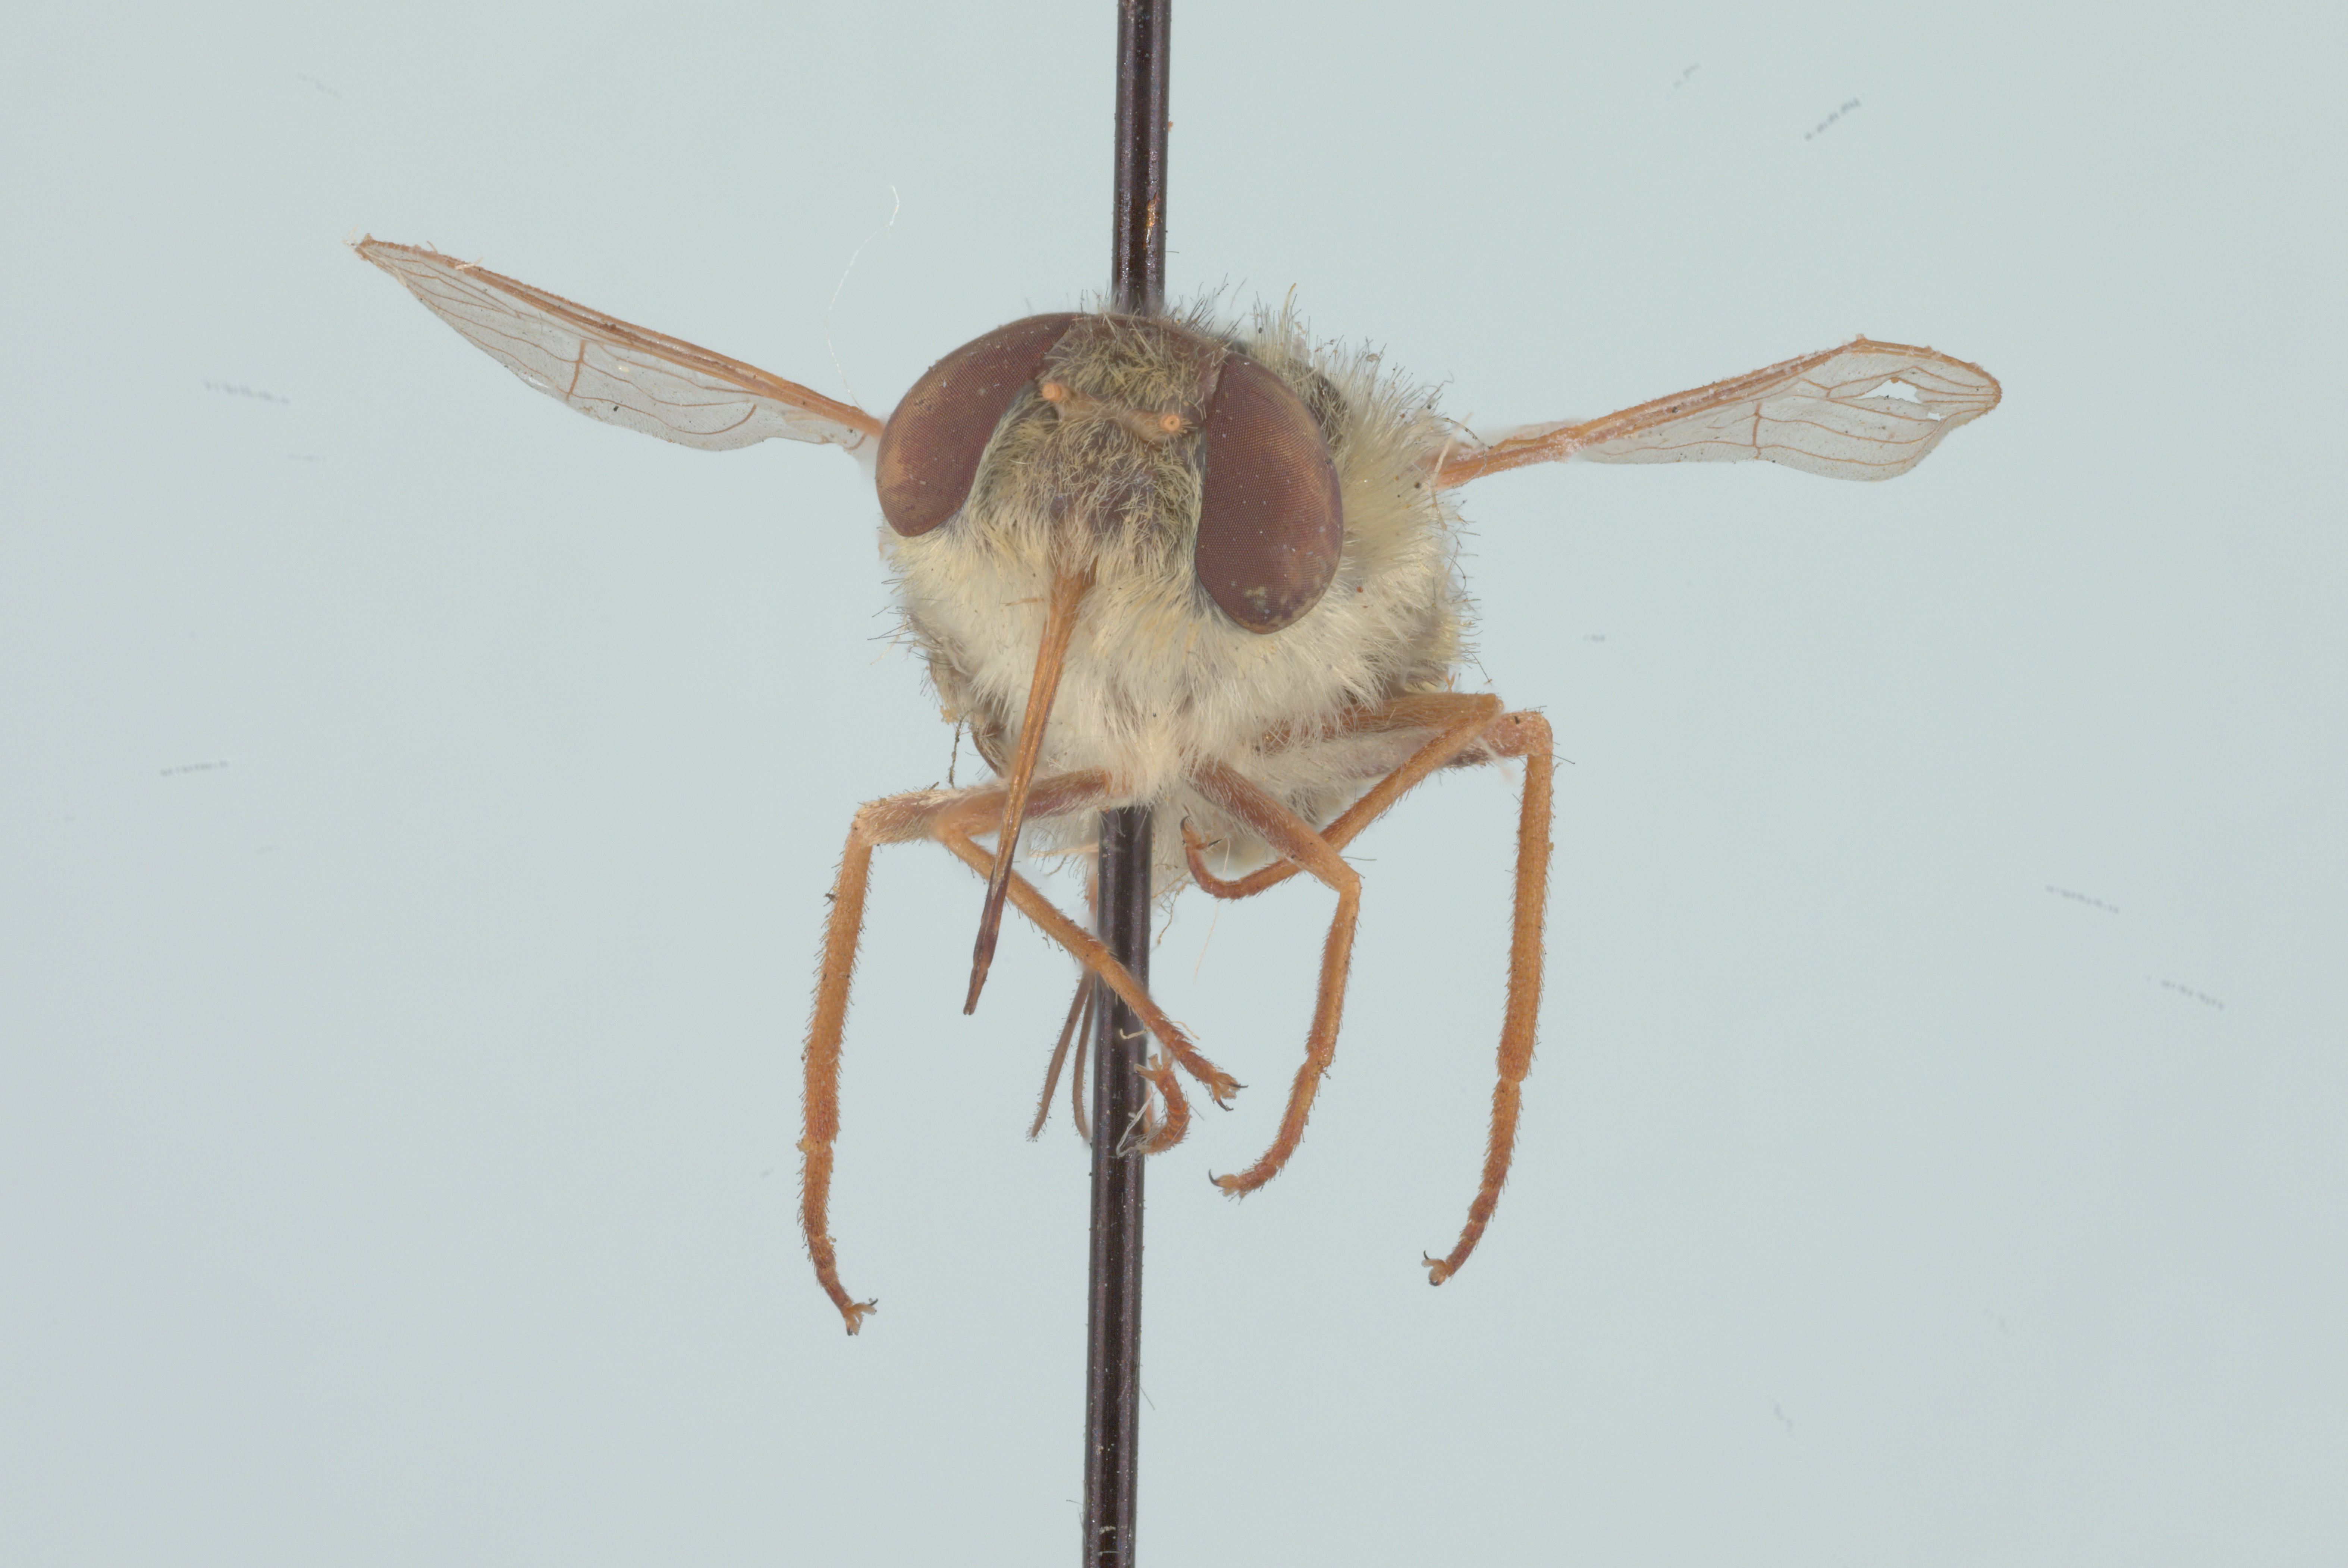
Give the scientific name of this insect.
Neorhynchocephalus sackenii
